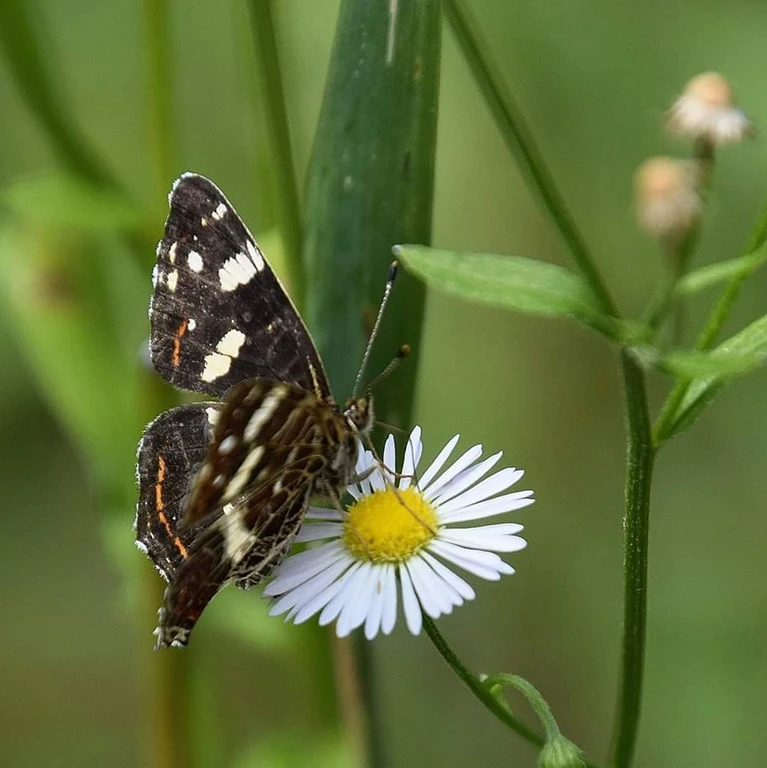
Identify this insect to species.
Araschnia levana
